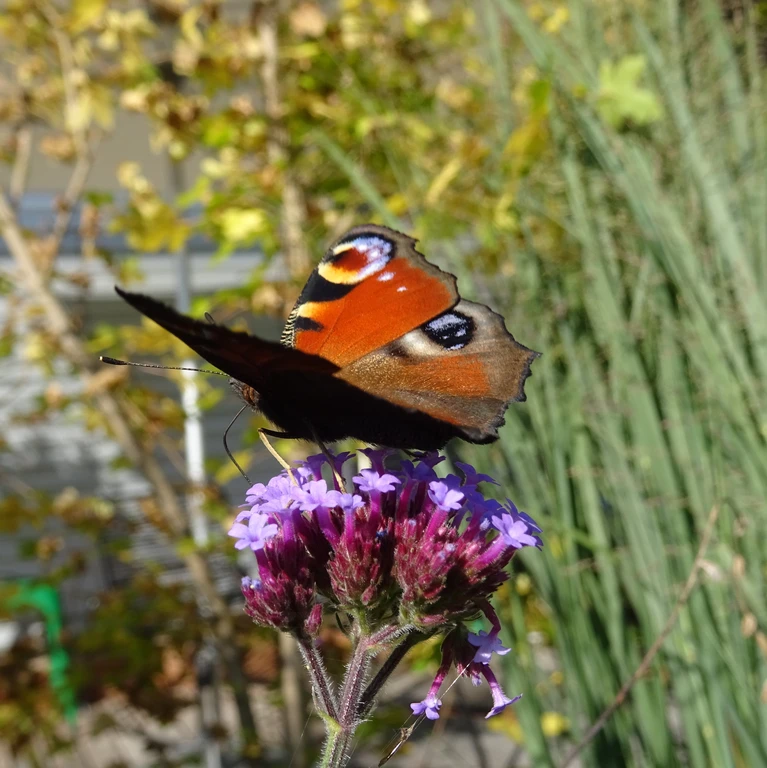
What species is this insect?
Aglais io
